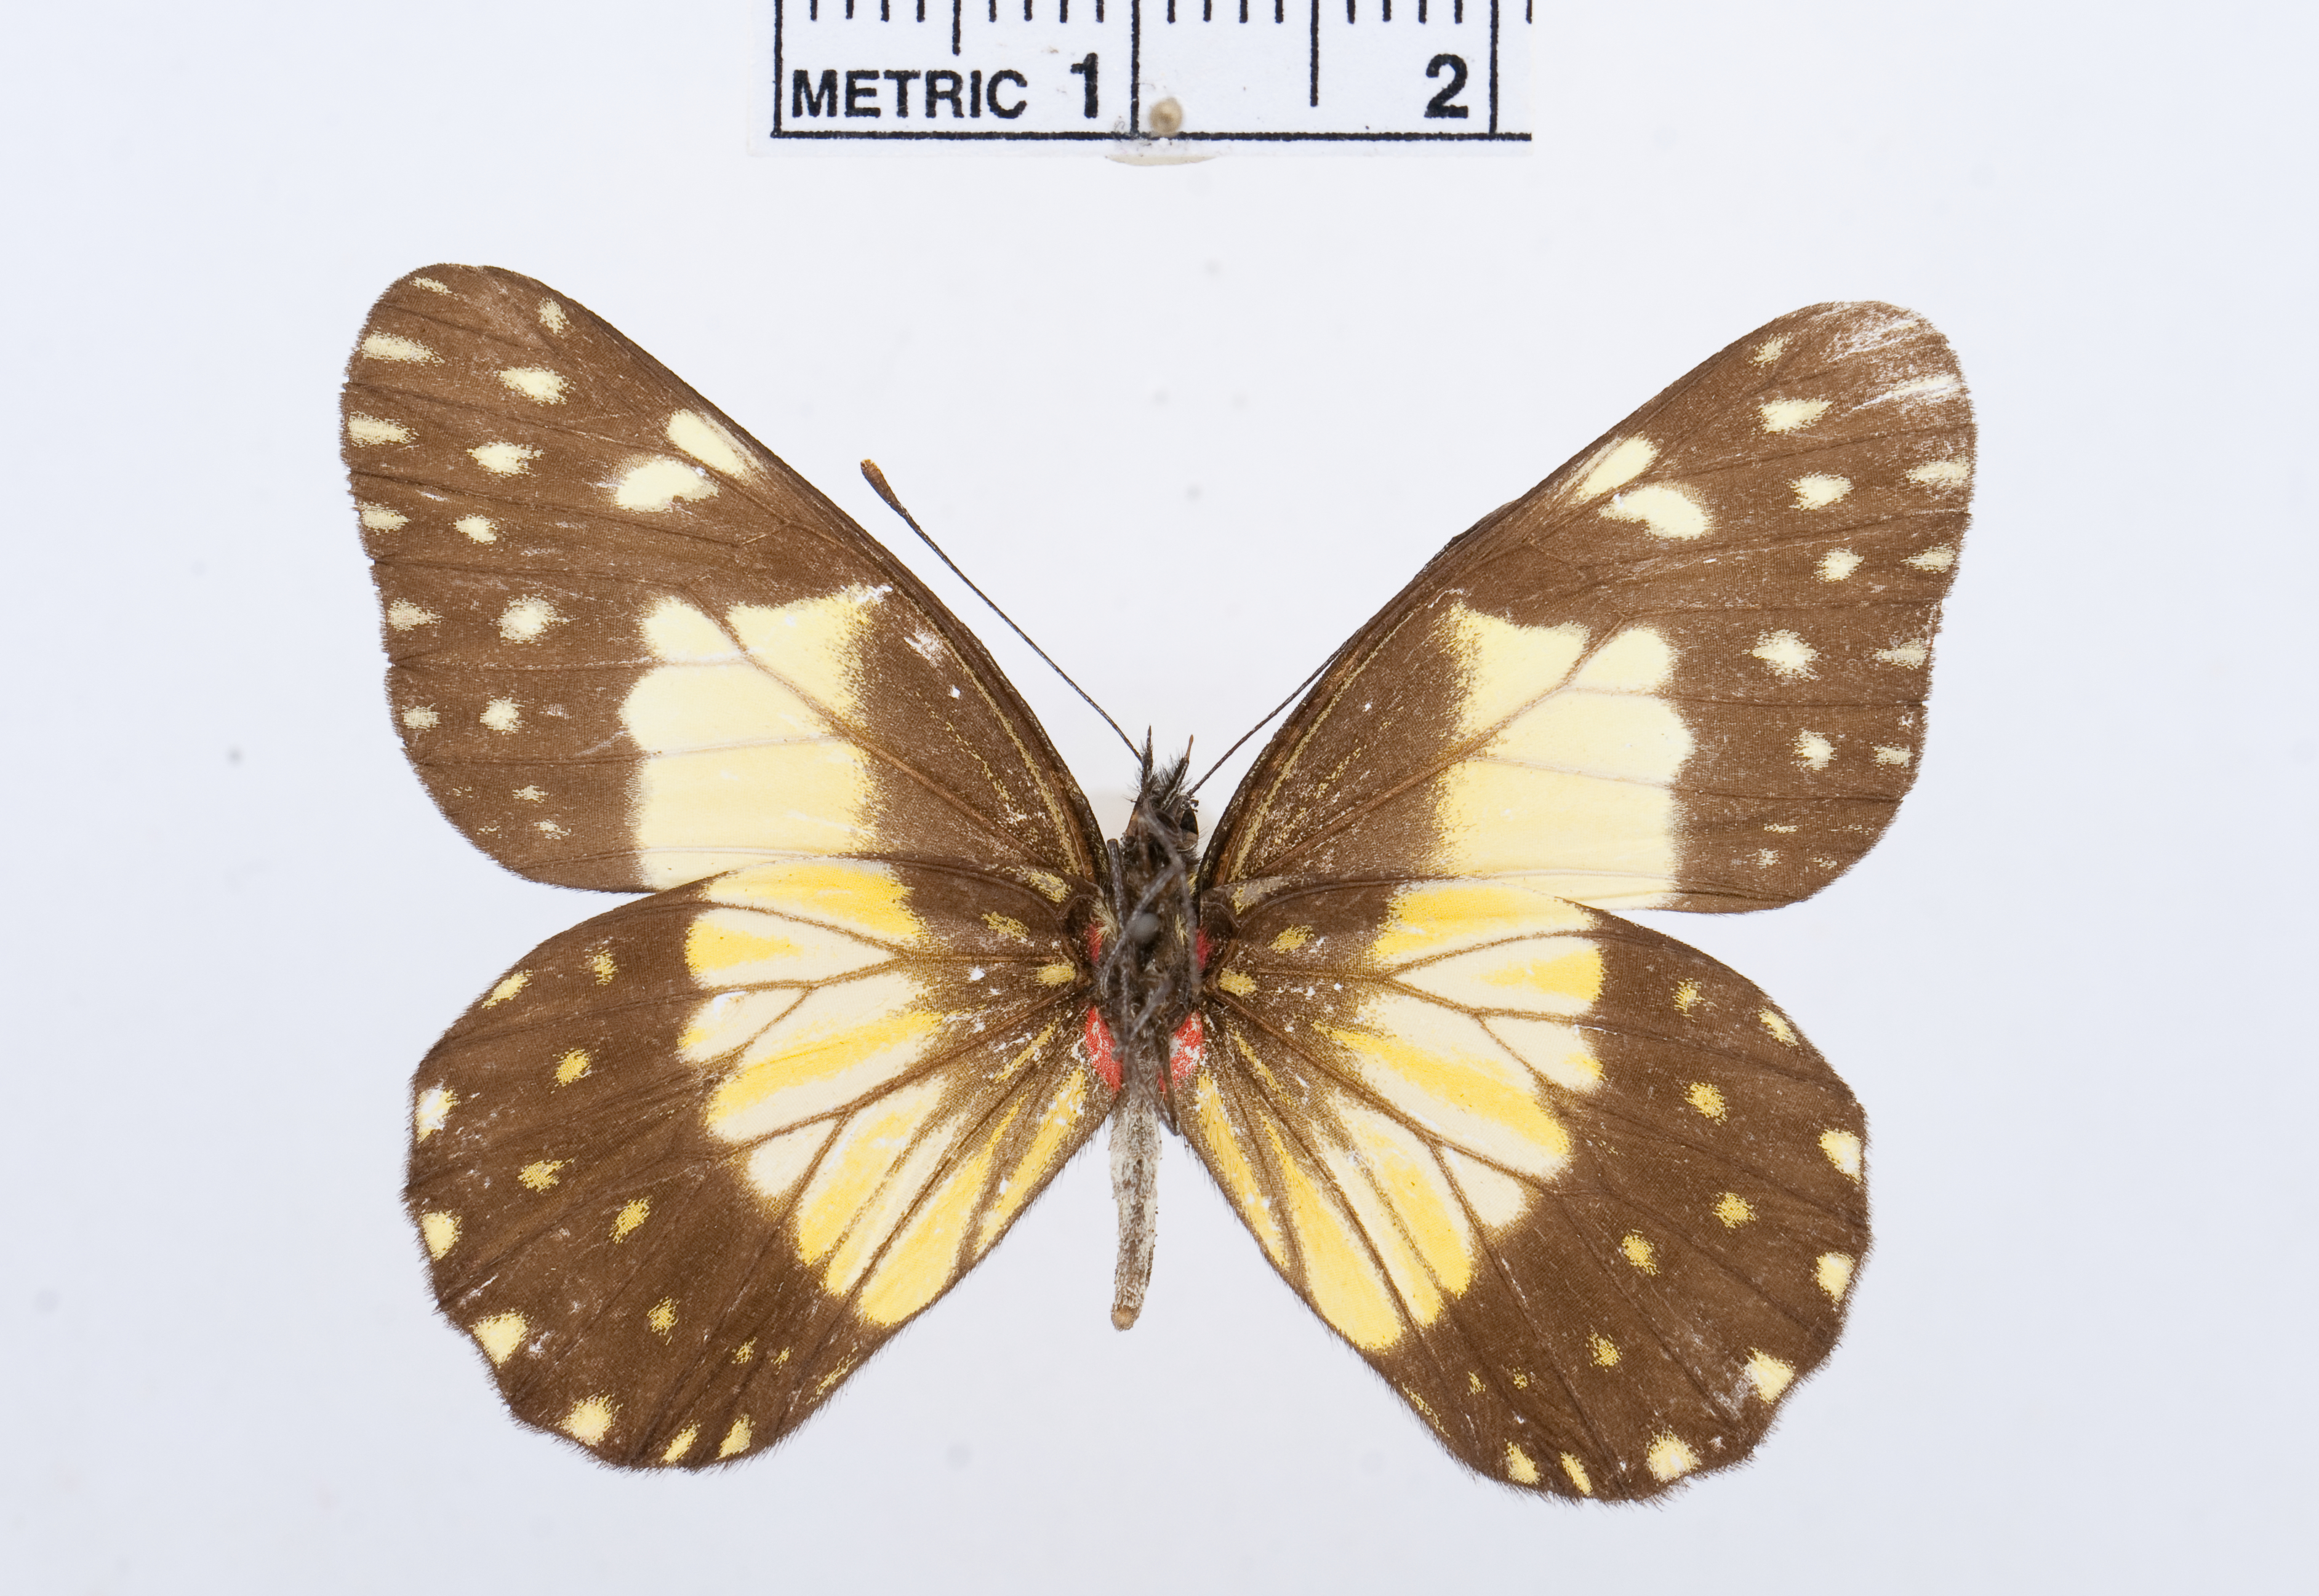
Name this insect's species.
Catasticta sisamnus
